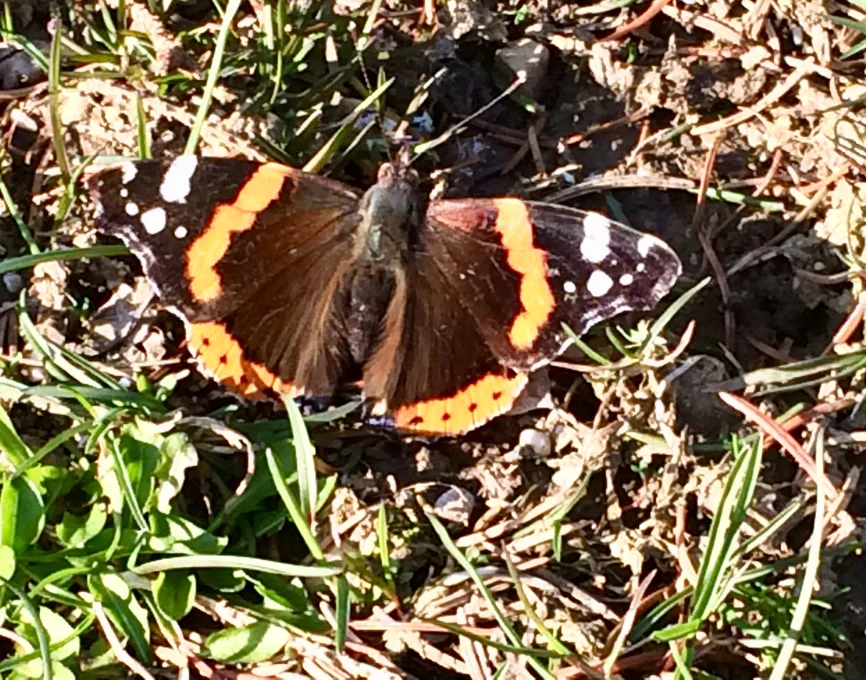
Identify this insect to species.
Vanessa atalanta
